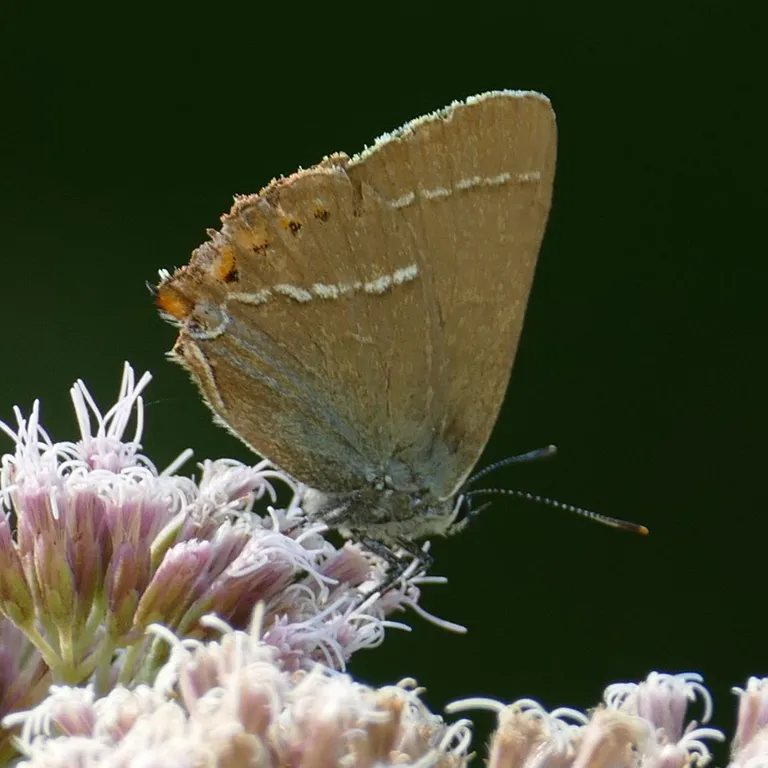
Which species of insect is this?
Satyrium spini (also Tuttiola spini)
